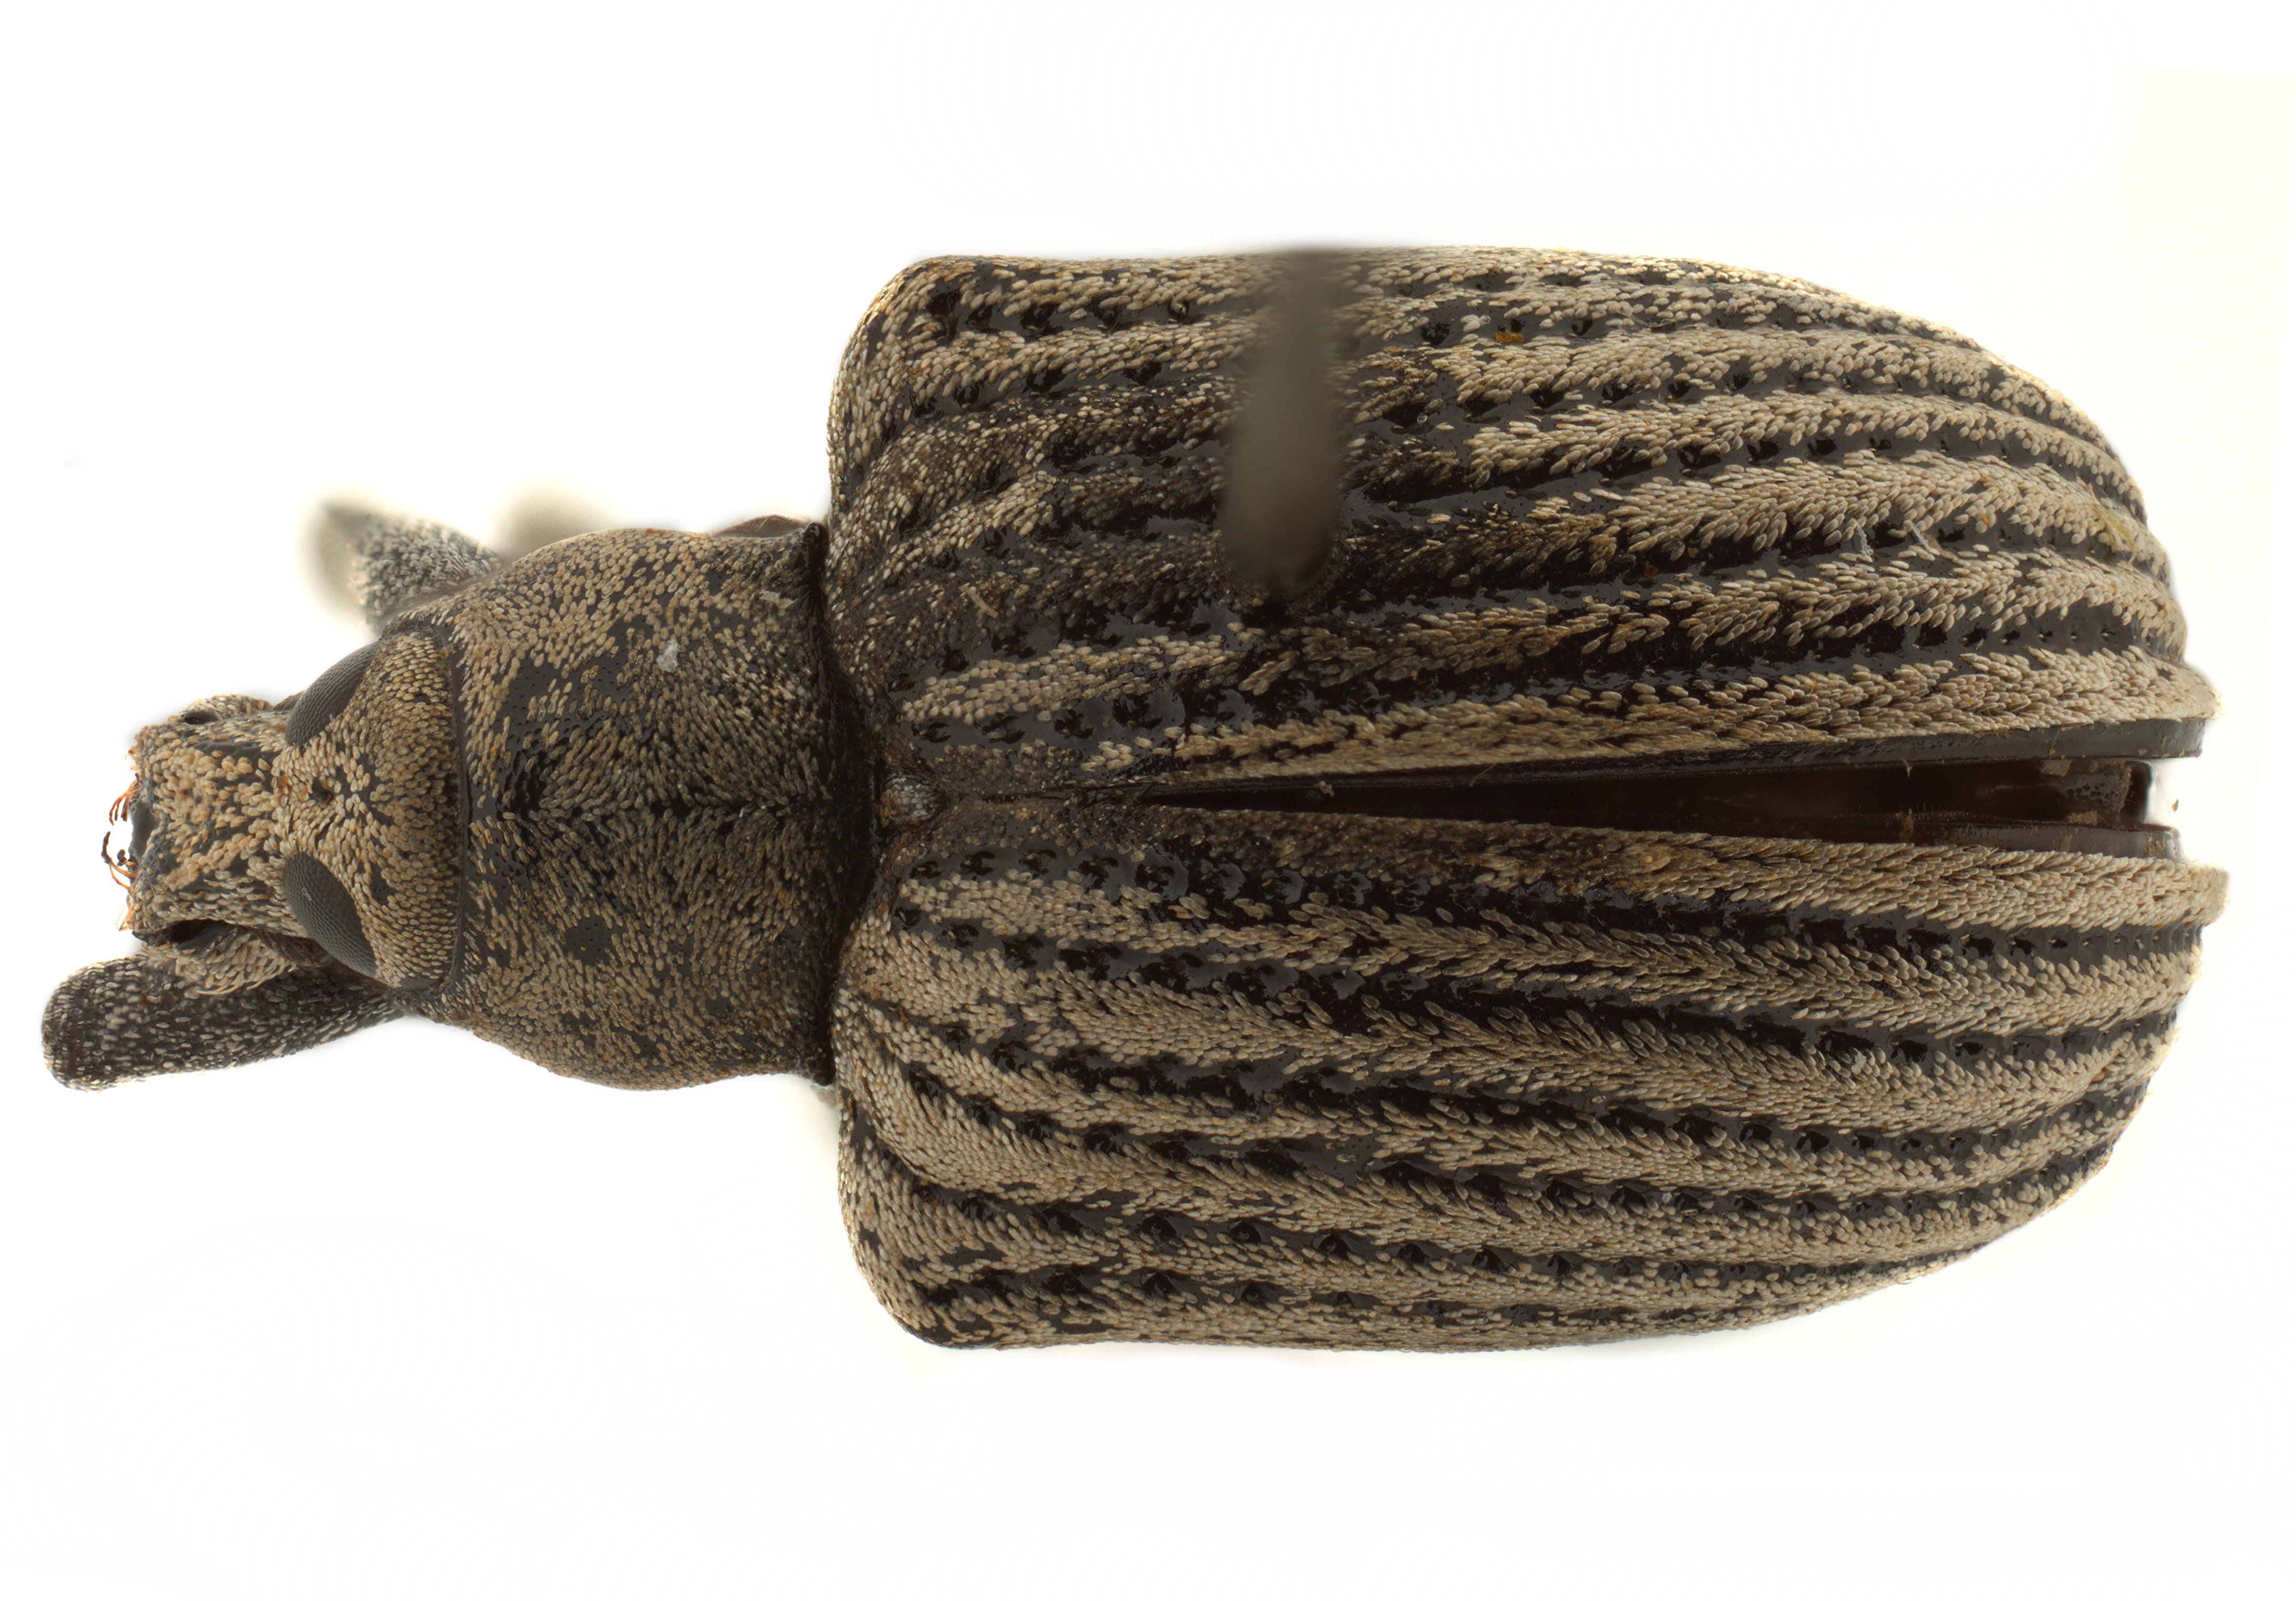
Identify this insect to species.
Cydianerus argenteus
